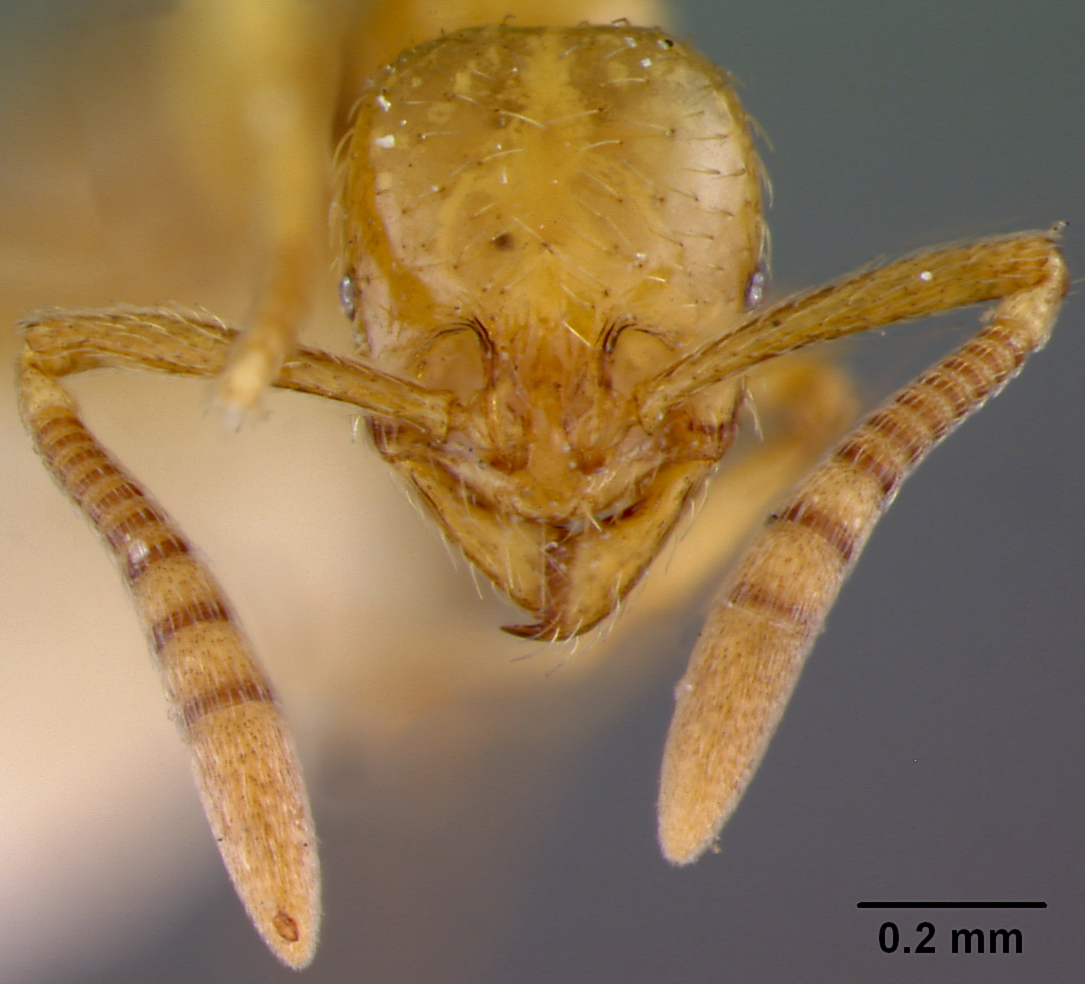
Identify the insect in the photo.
Megalomyrmex miri
